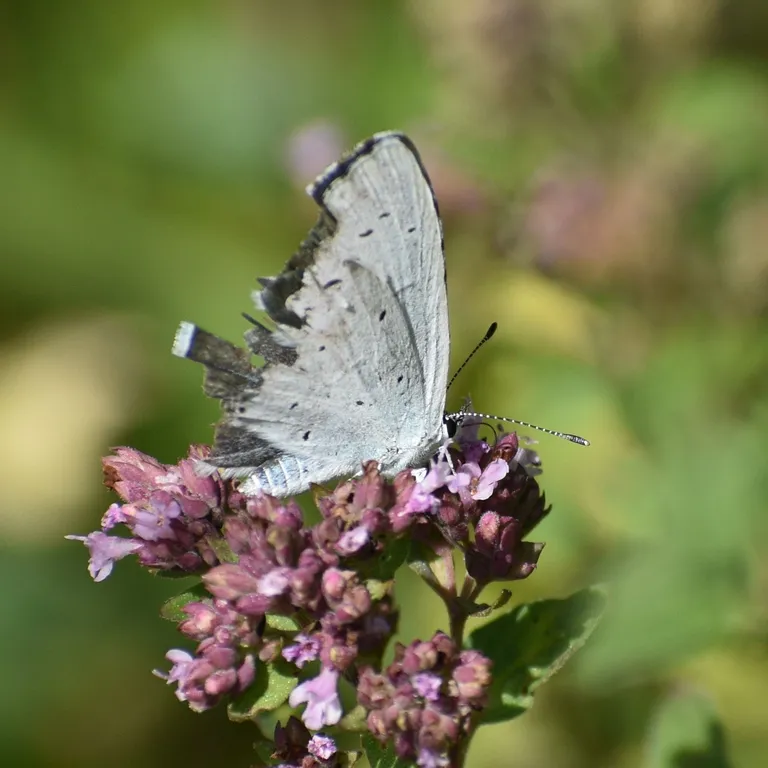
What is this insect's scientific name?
Celastrina argiolus
